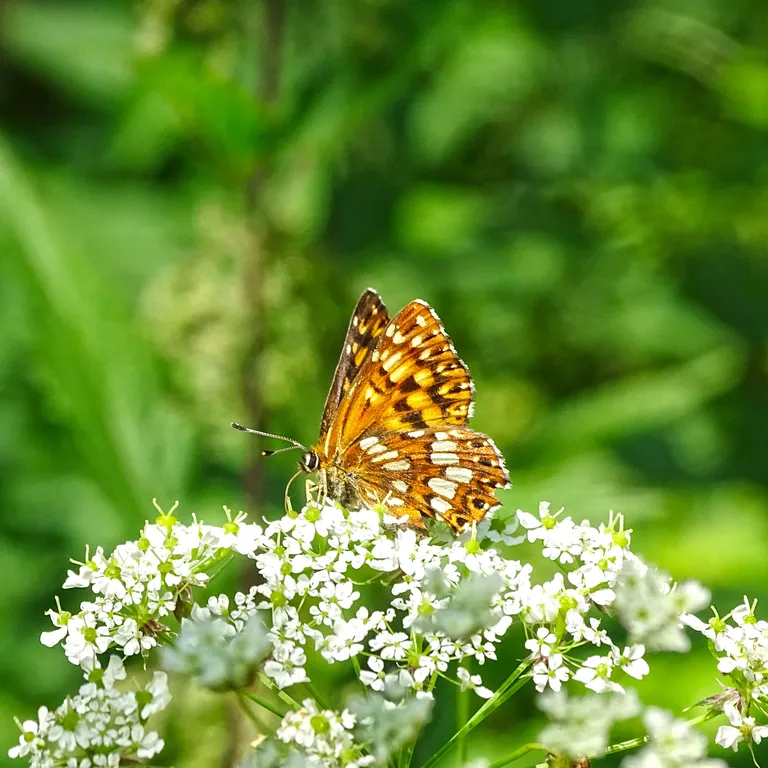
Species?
Hamearis lucina
